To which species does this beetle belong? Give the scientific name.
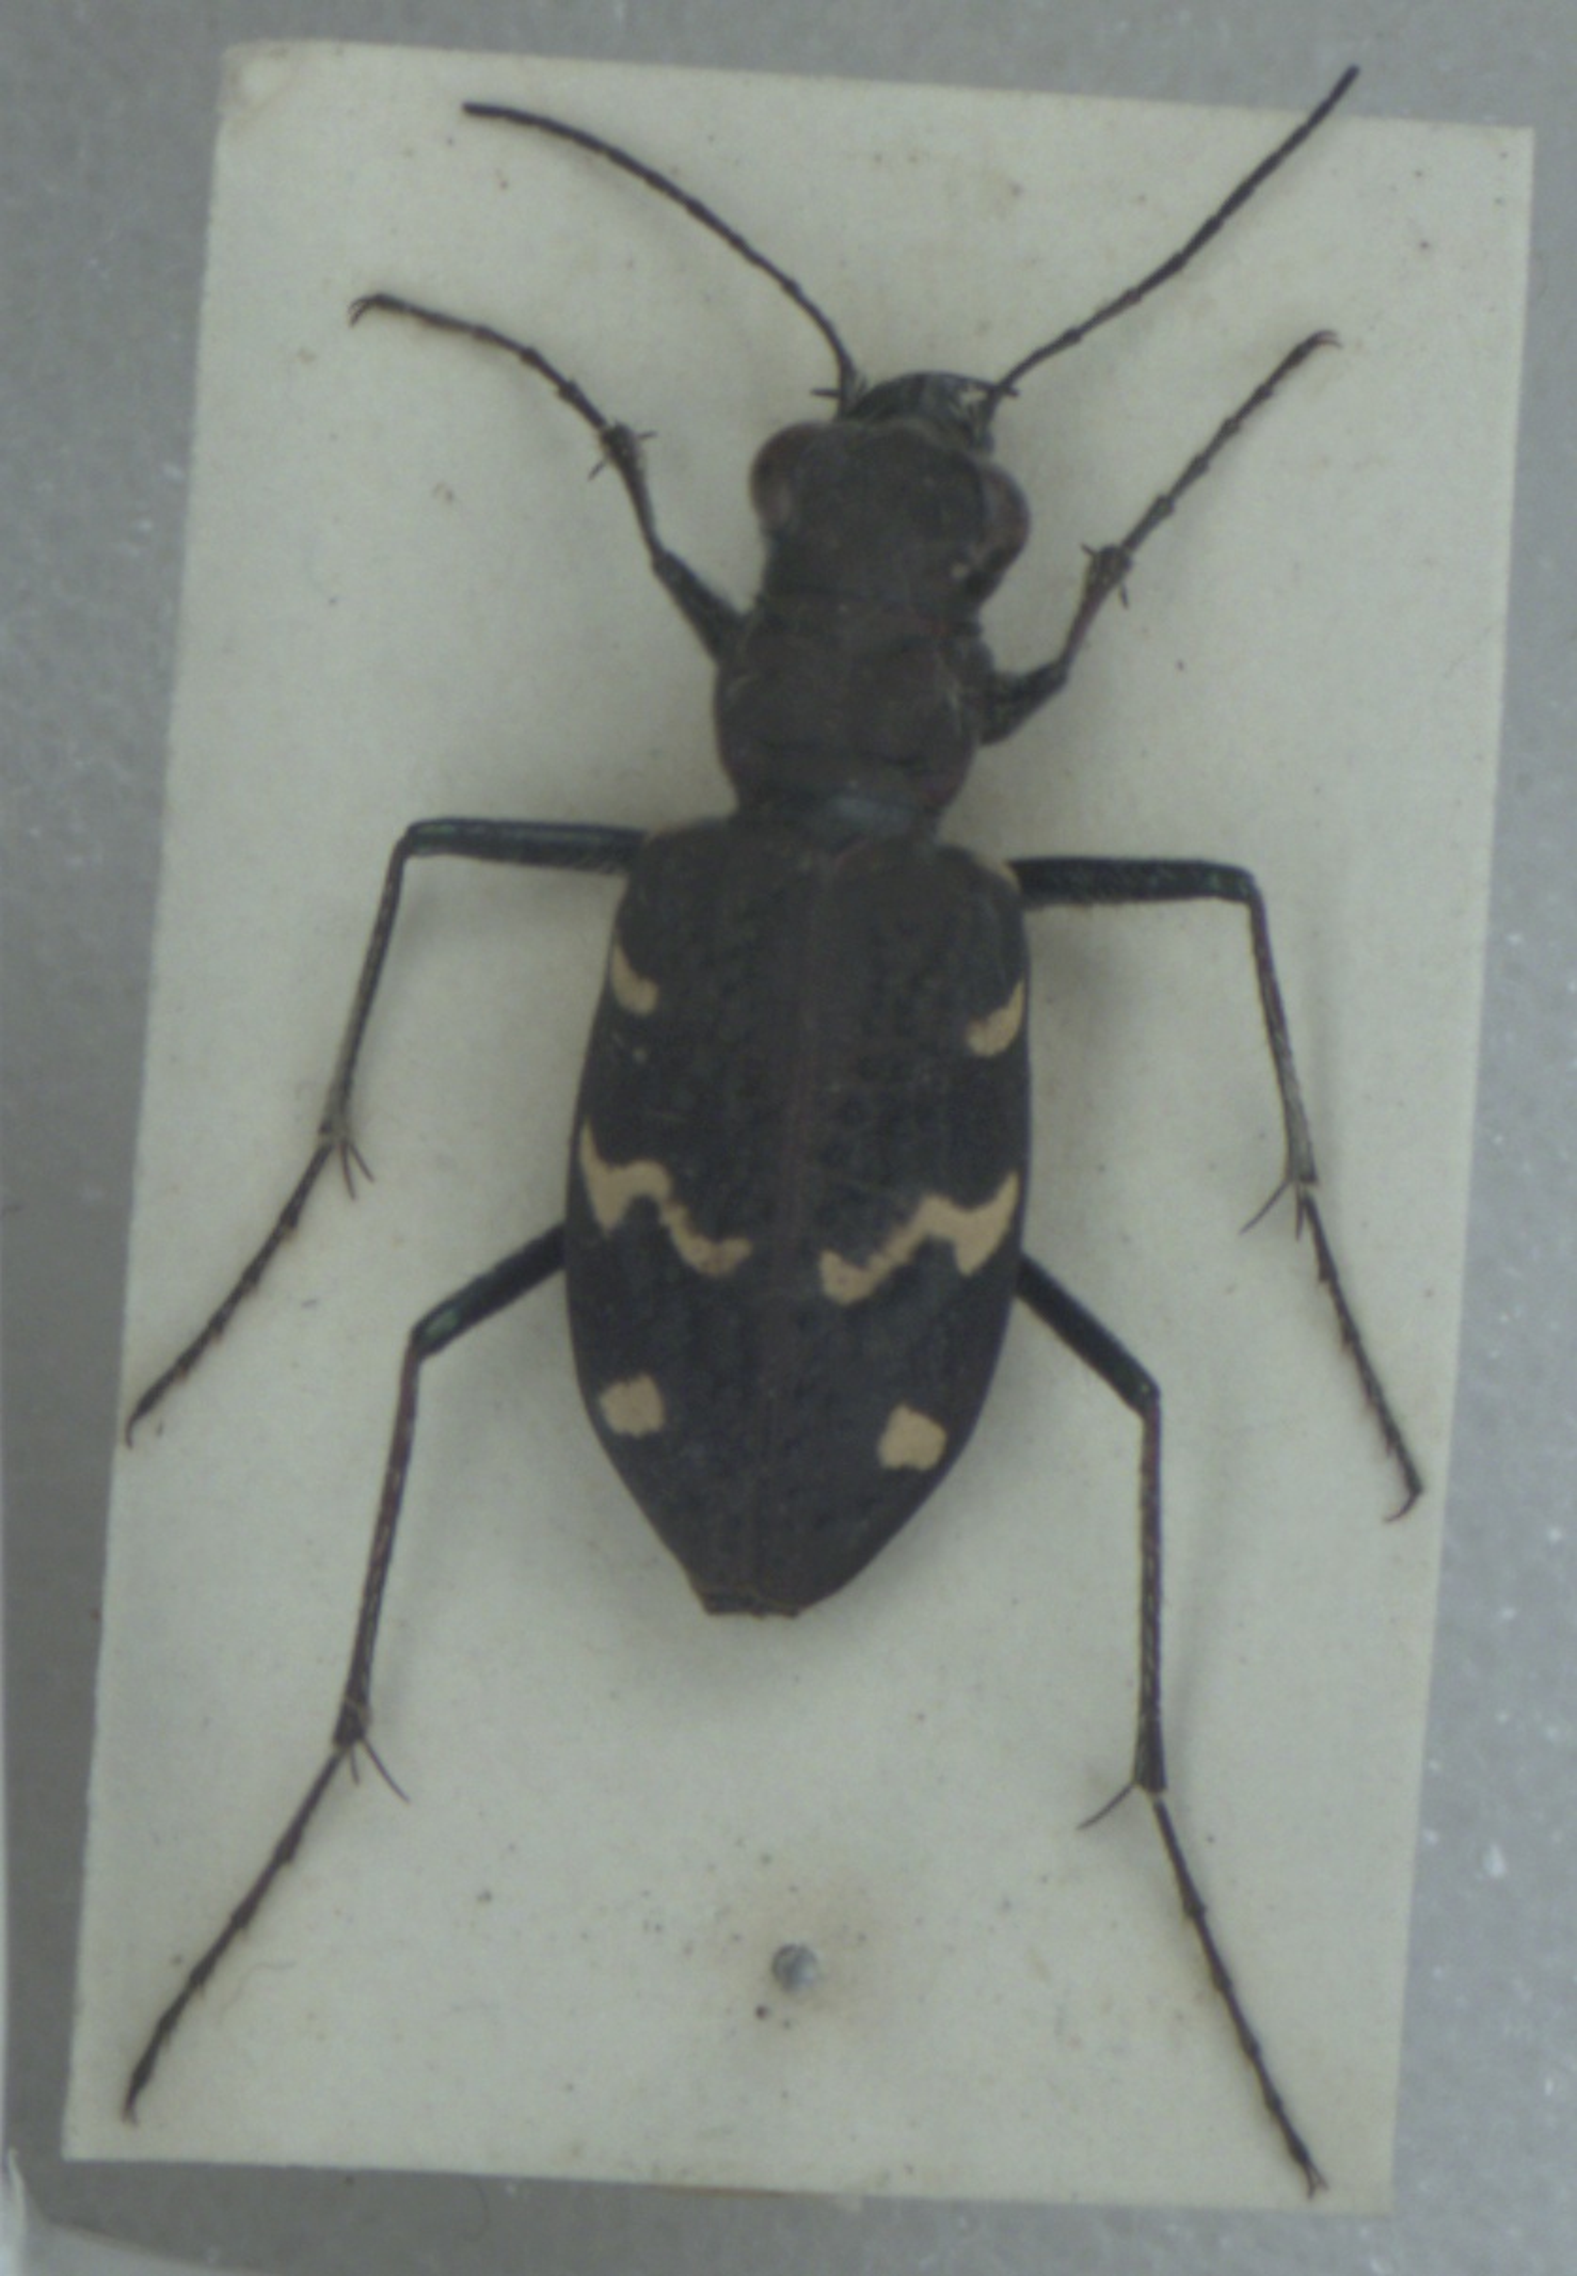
Cicindela sylvatica
